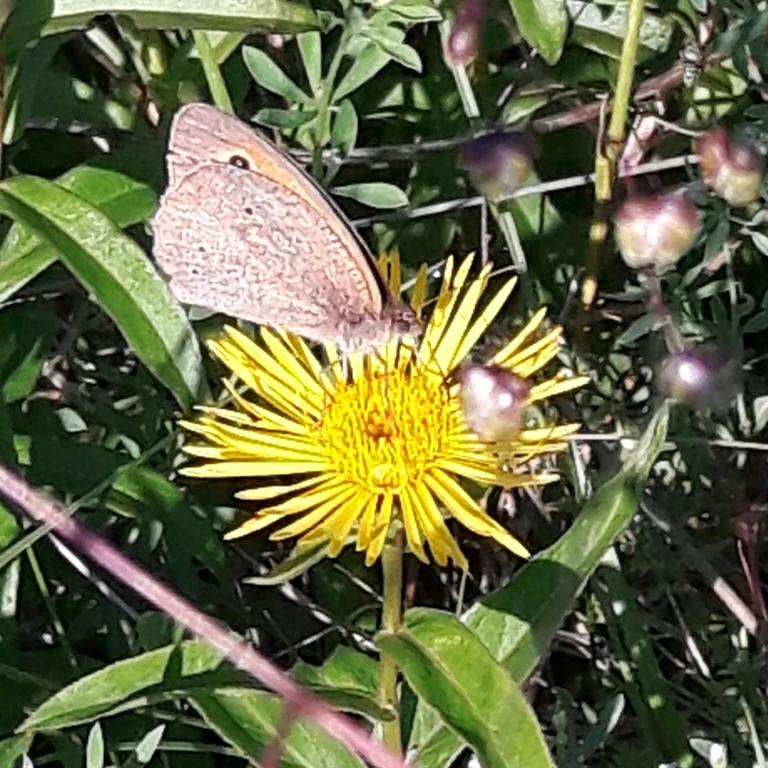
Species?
Maniola jurtina
